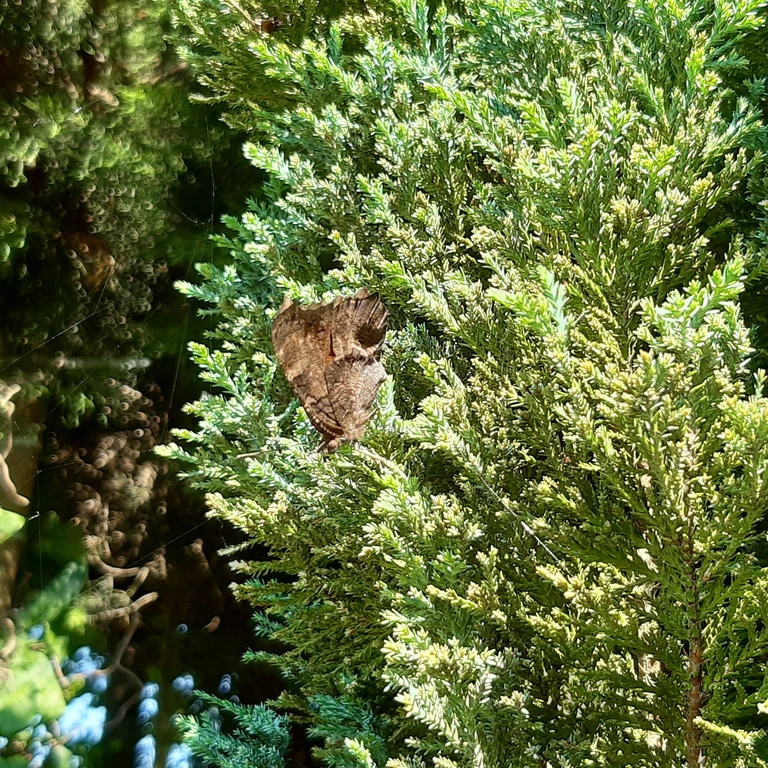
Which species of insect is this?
Aglais io
